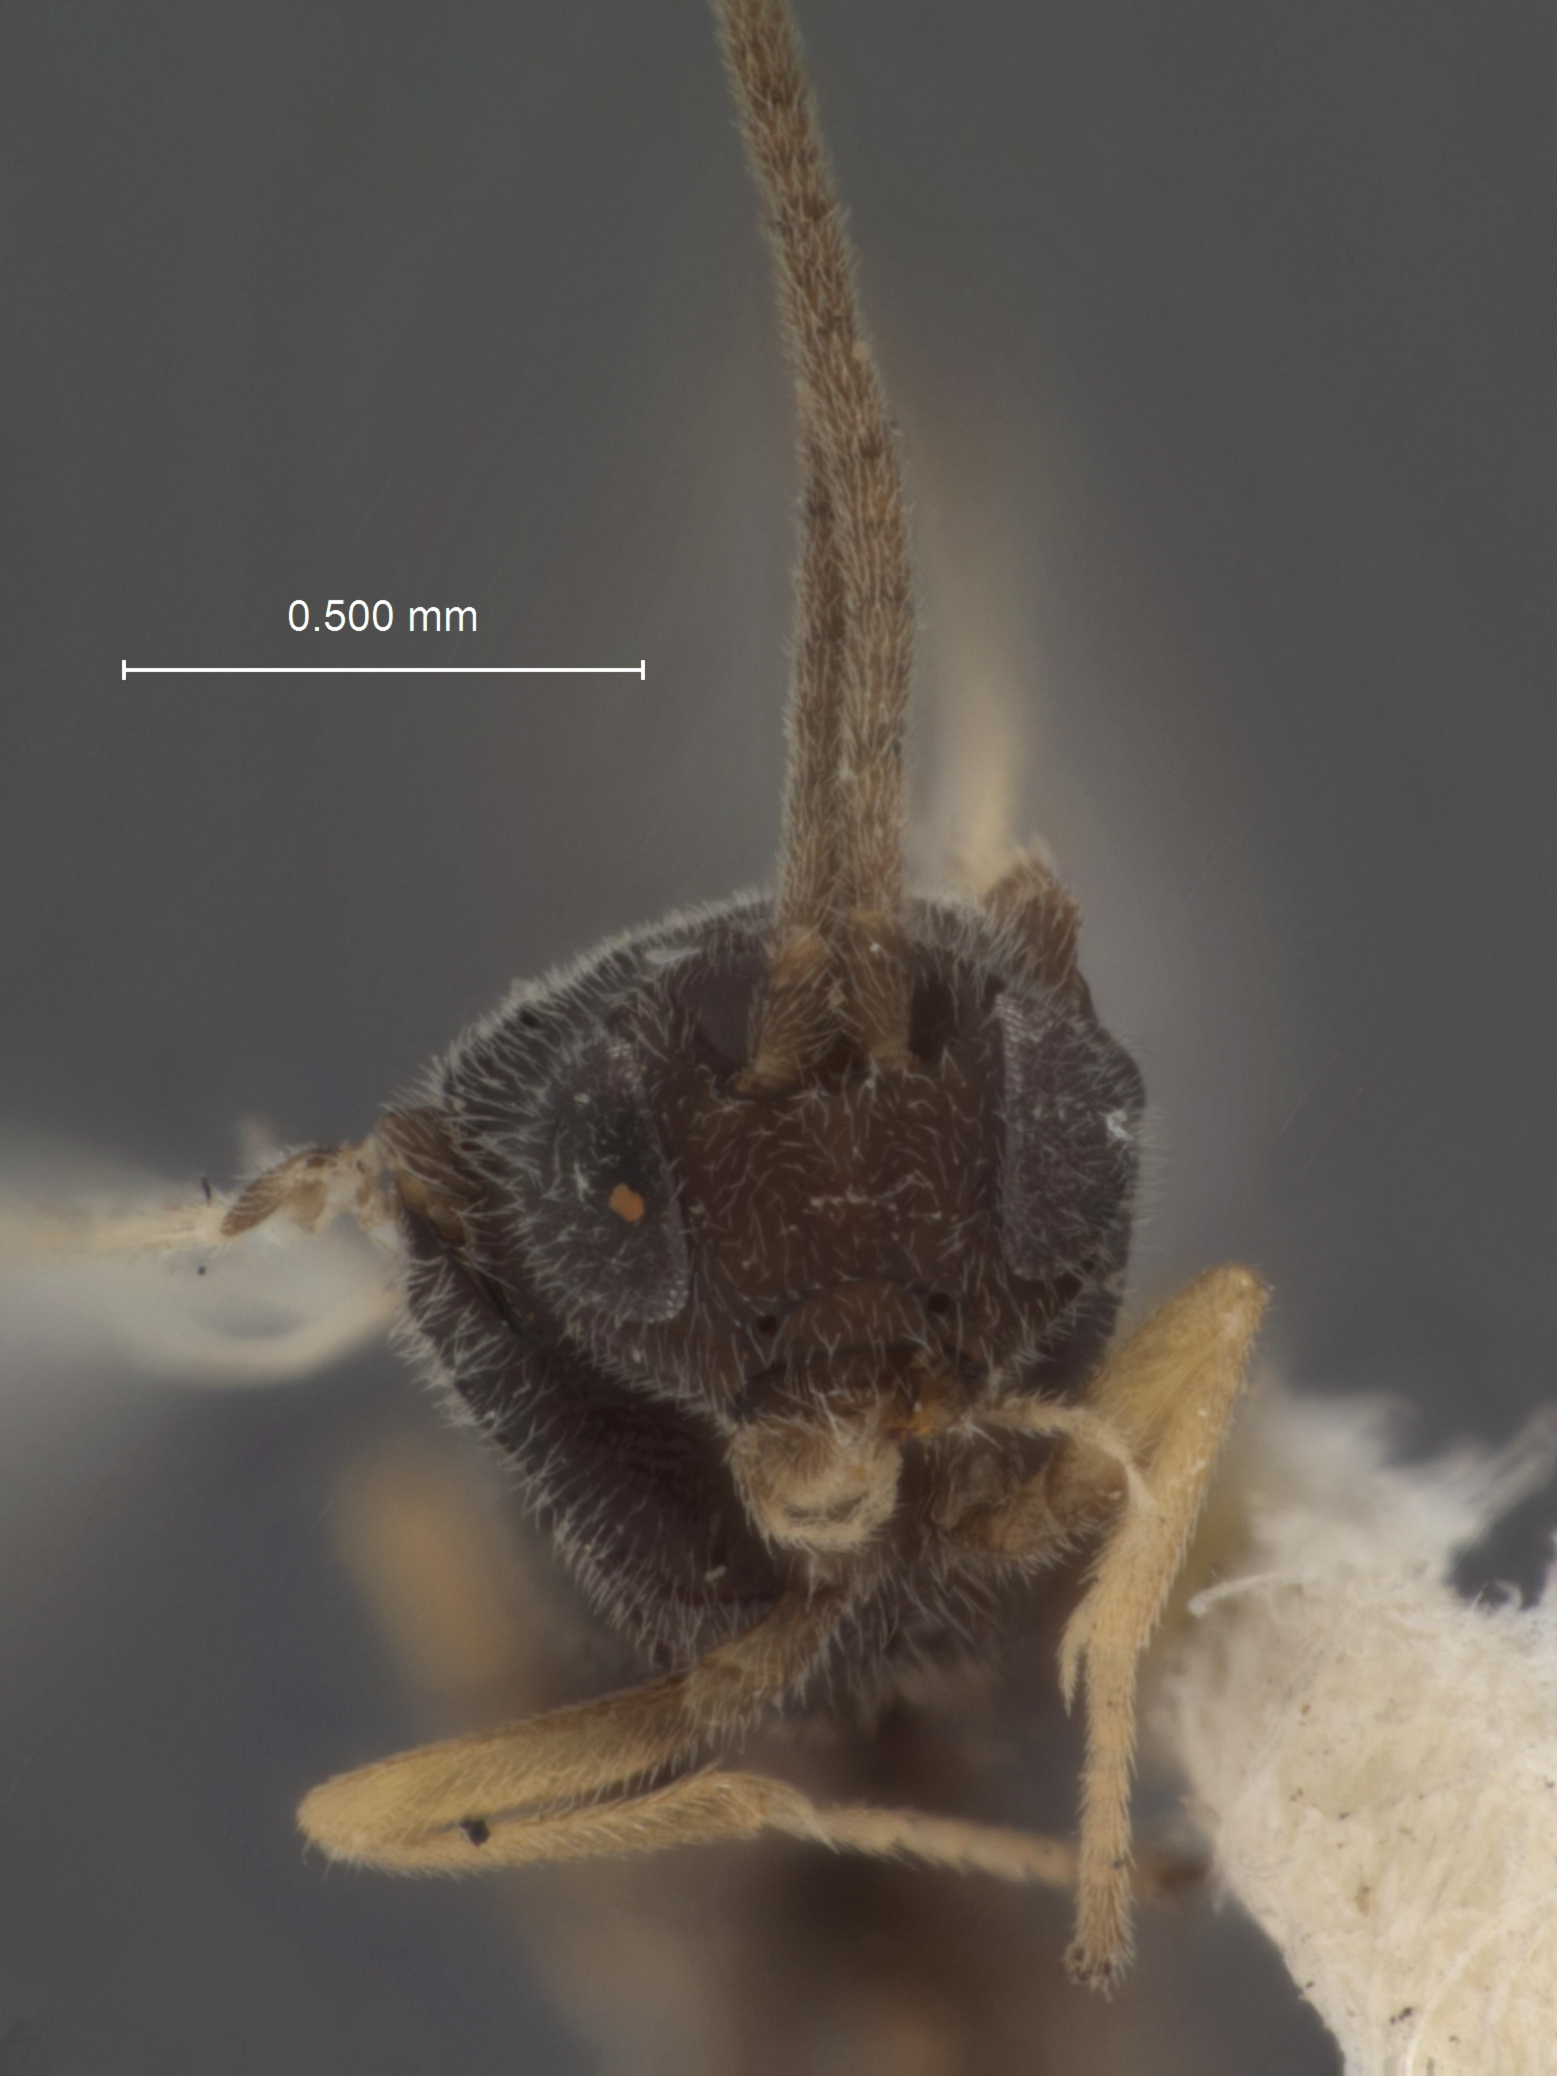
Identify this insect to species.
Apanteles parasae
